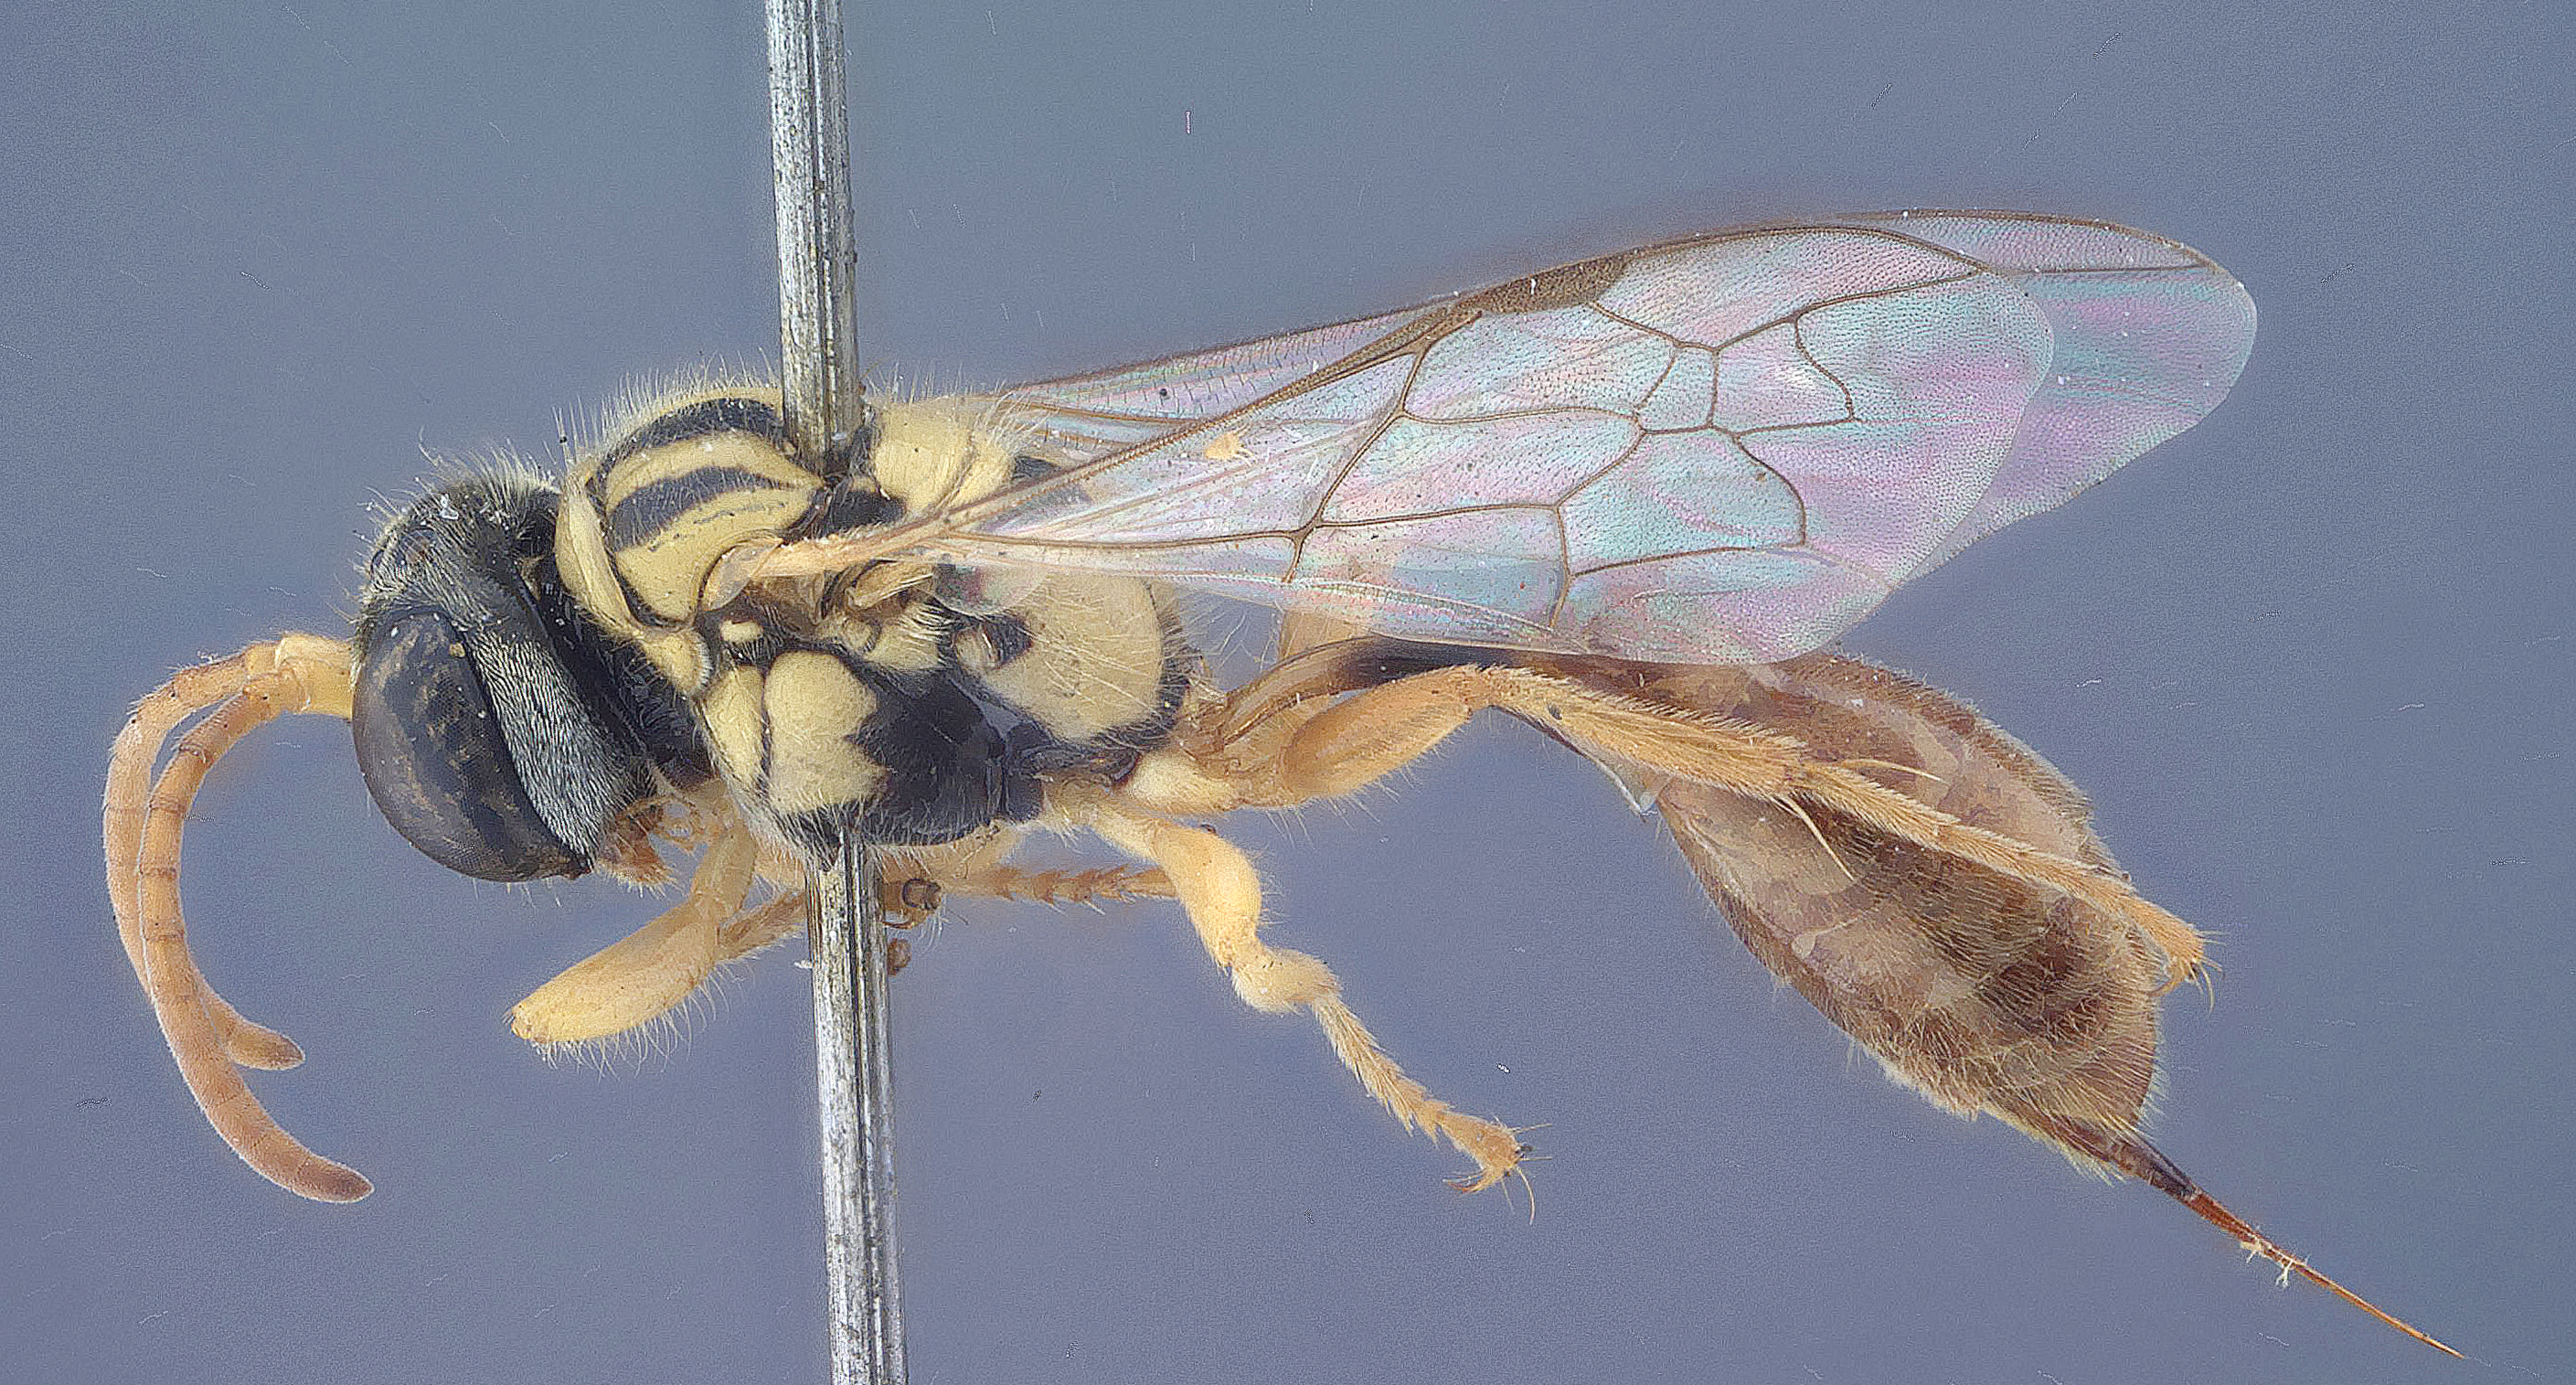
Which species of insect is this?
Diodontus multipictus
